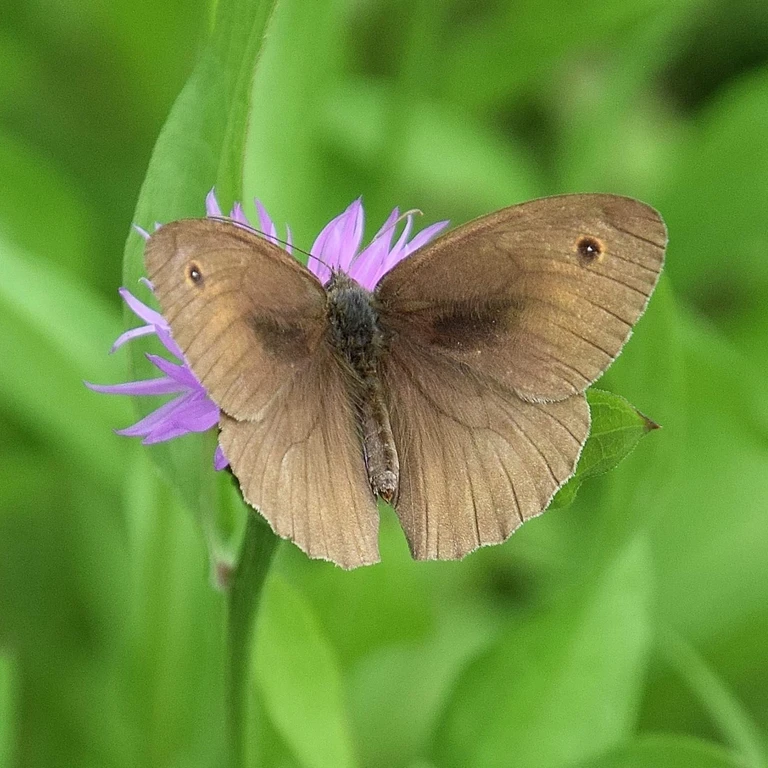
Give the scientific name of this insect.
Maniola jurtina
